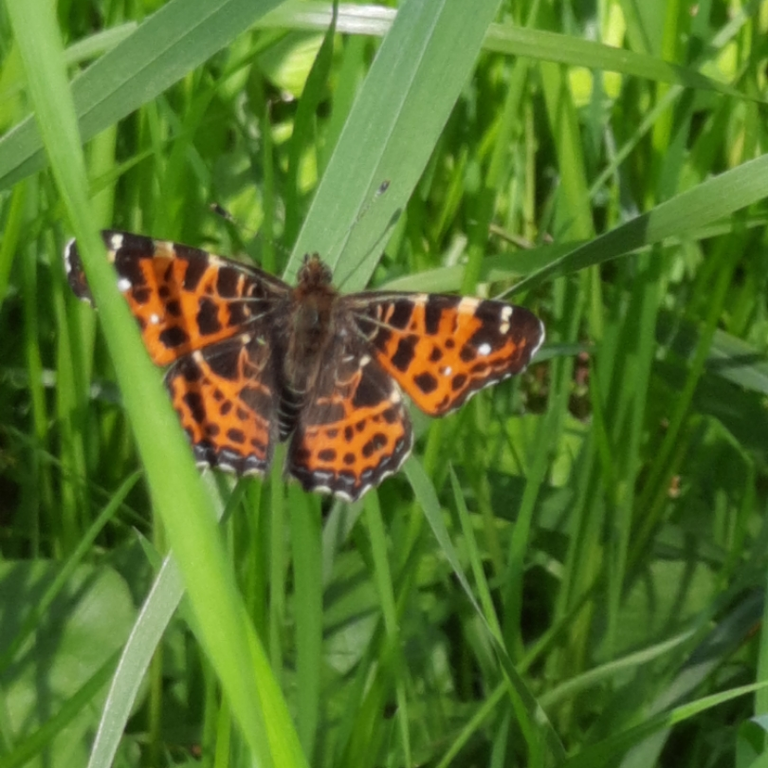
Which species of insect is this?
Araschnia levana
